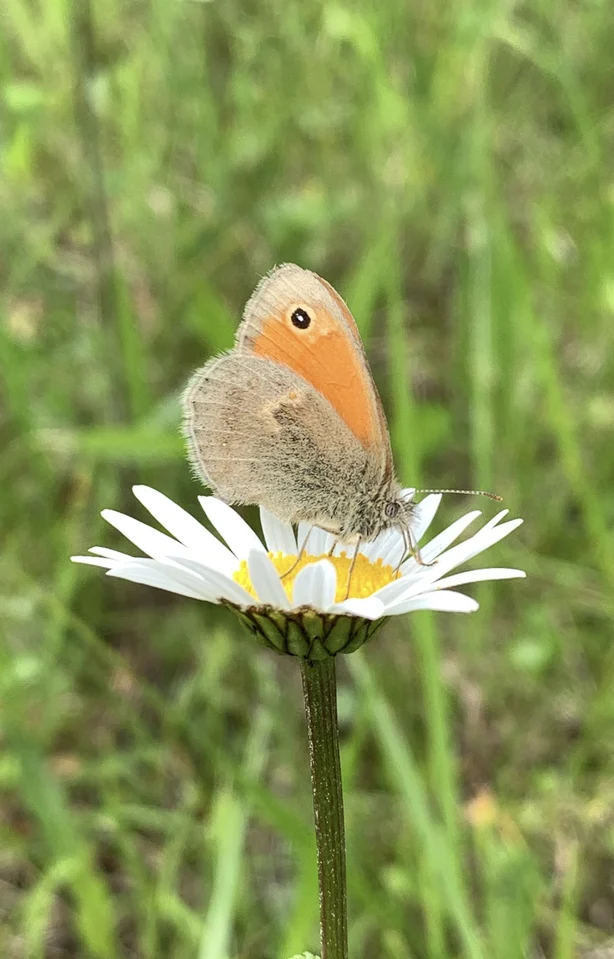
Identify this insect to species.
Coenonympha pamphilus
